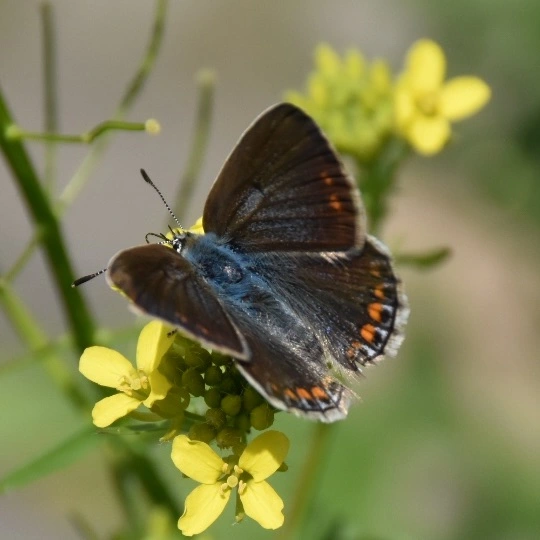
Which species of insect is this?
Polyommatus icarus
